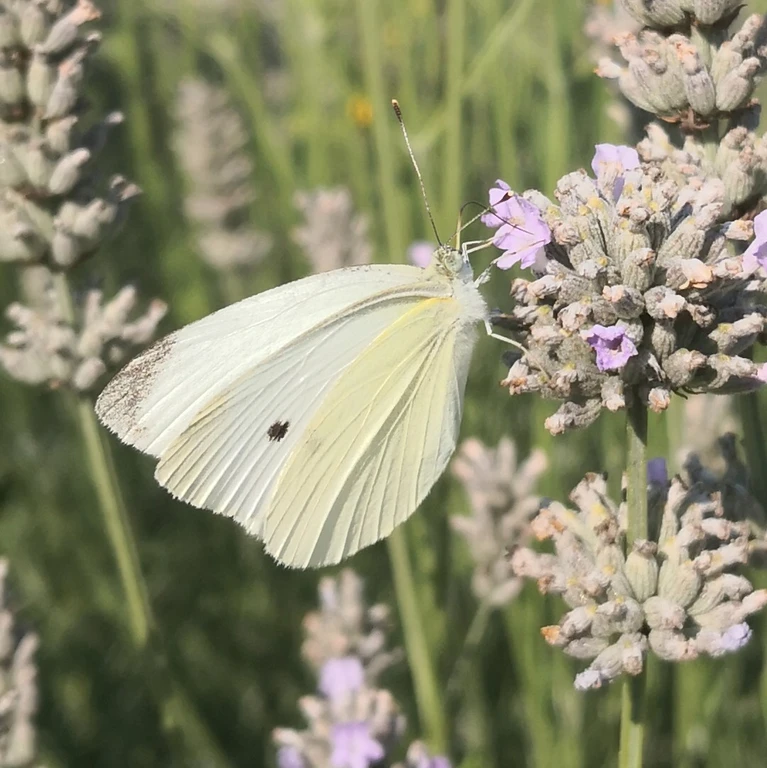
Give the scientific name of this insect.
Pieris rapae
